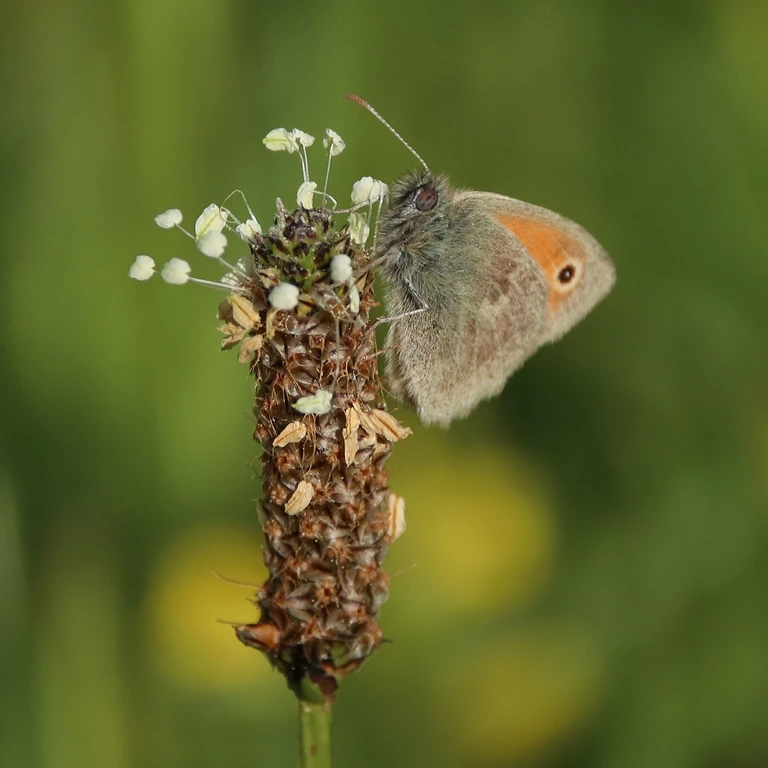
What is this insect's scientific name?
Coenonympha pamphilus
